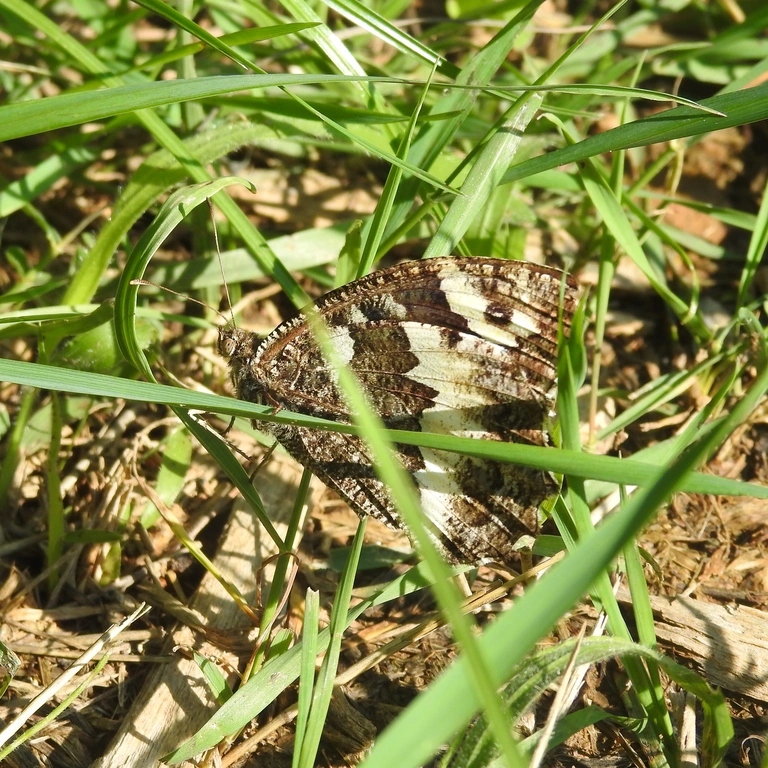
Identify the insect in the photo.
Brintesia circe
